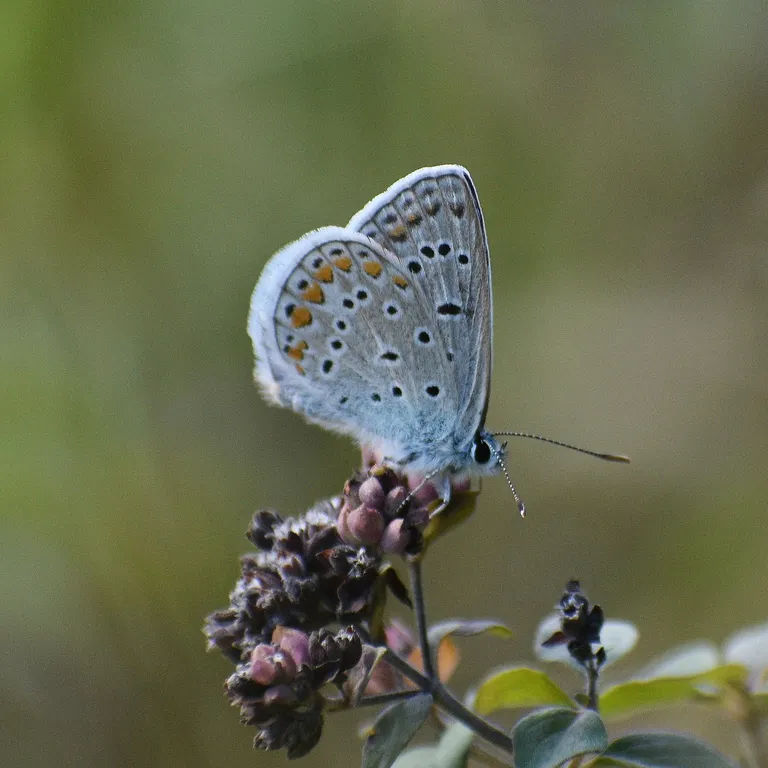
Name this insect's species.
Polyommatus icarus
